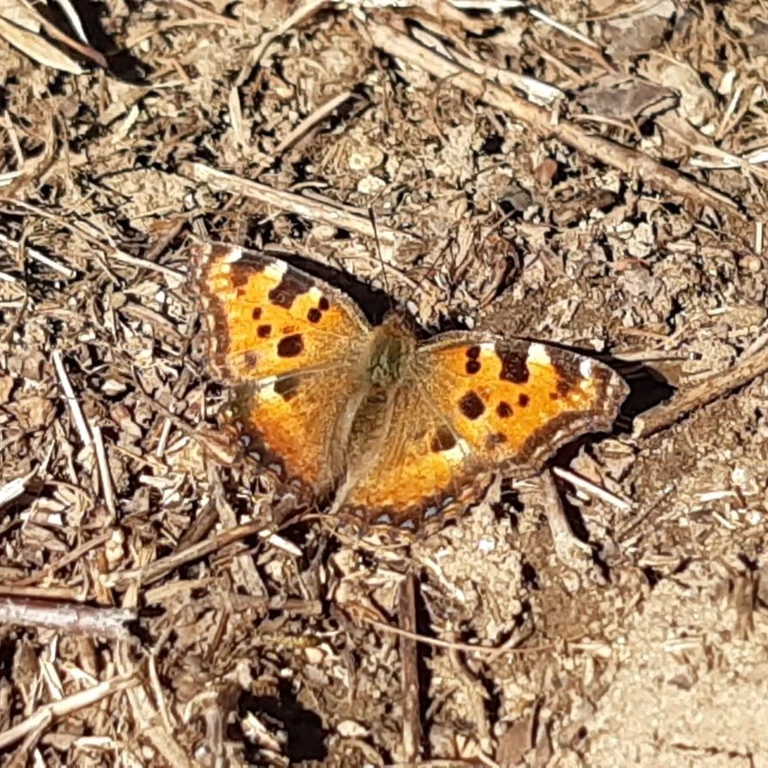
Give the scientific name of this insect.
Nymphalis polychloros
